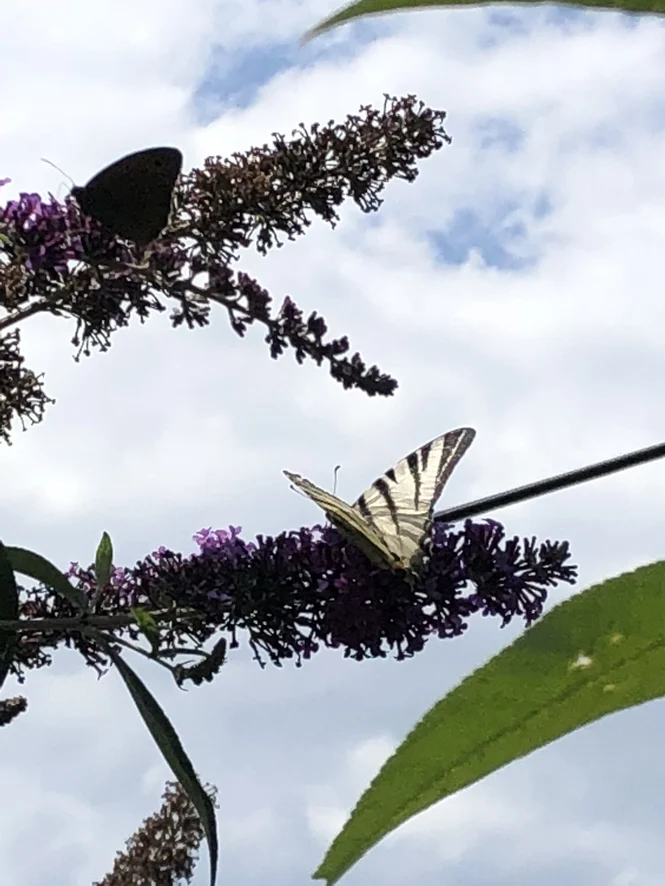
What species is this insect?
Iphiclides podalirius
